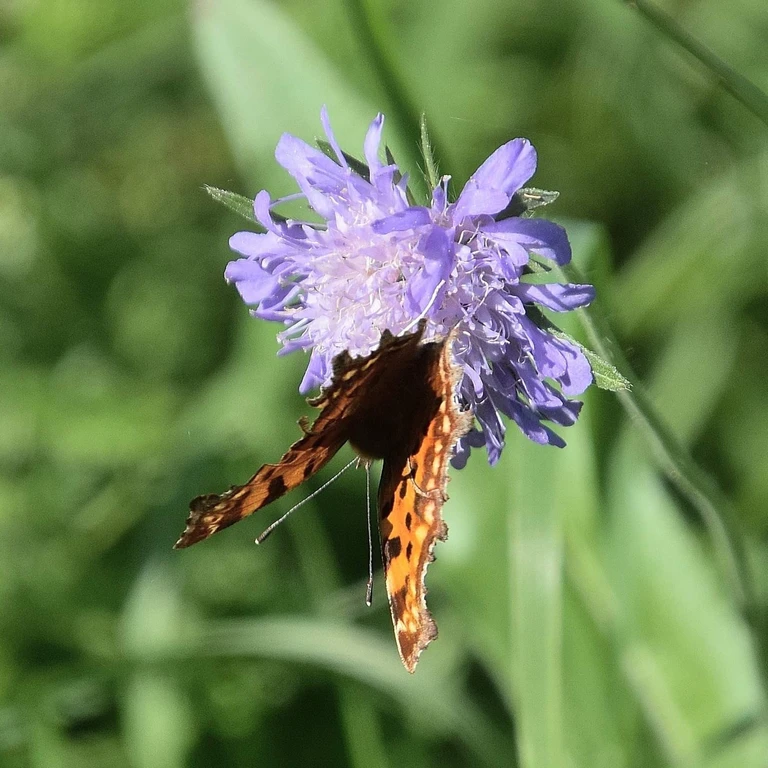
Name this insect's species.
Polygonia c-album
